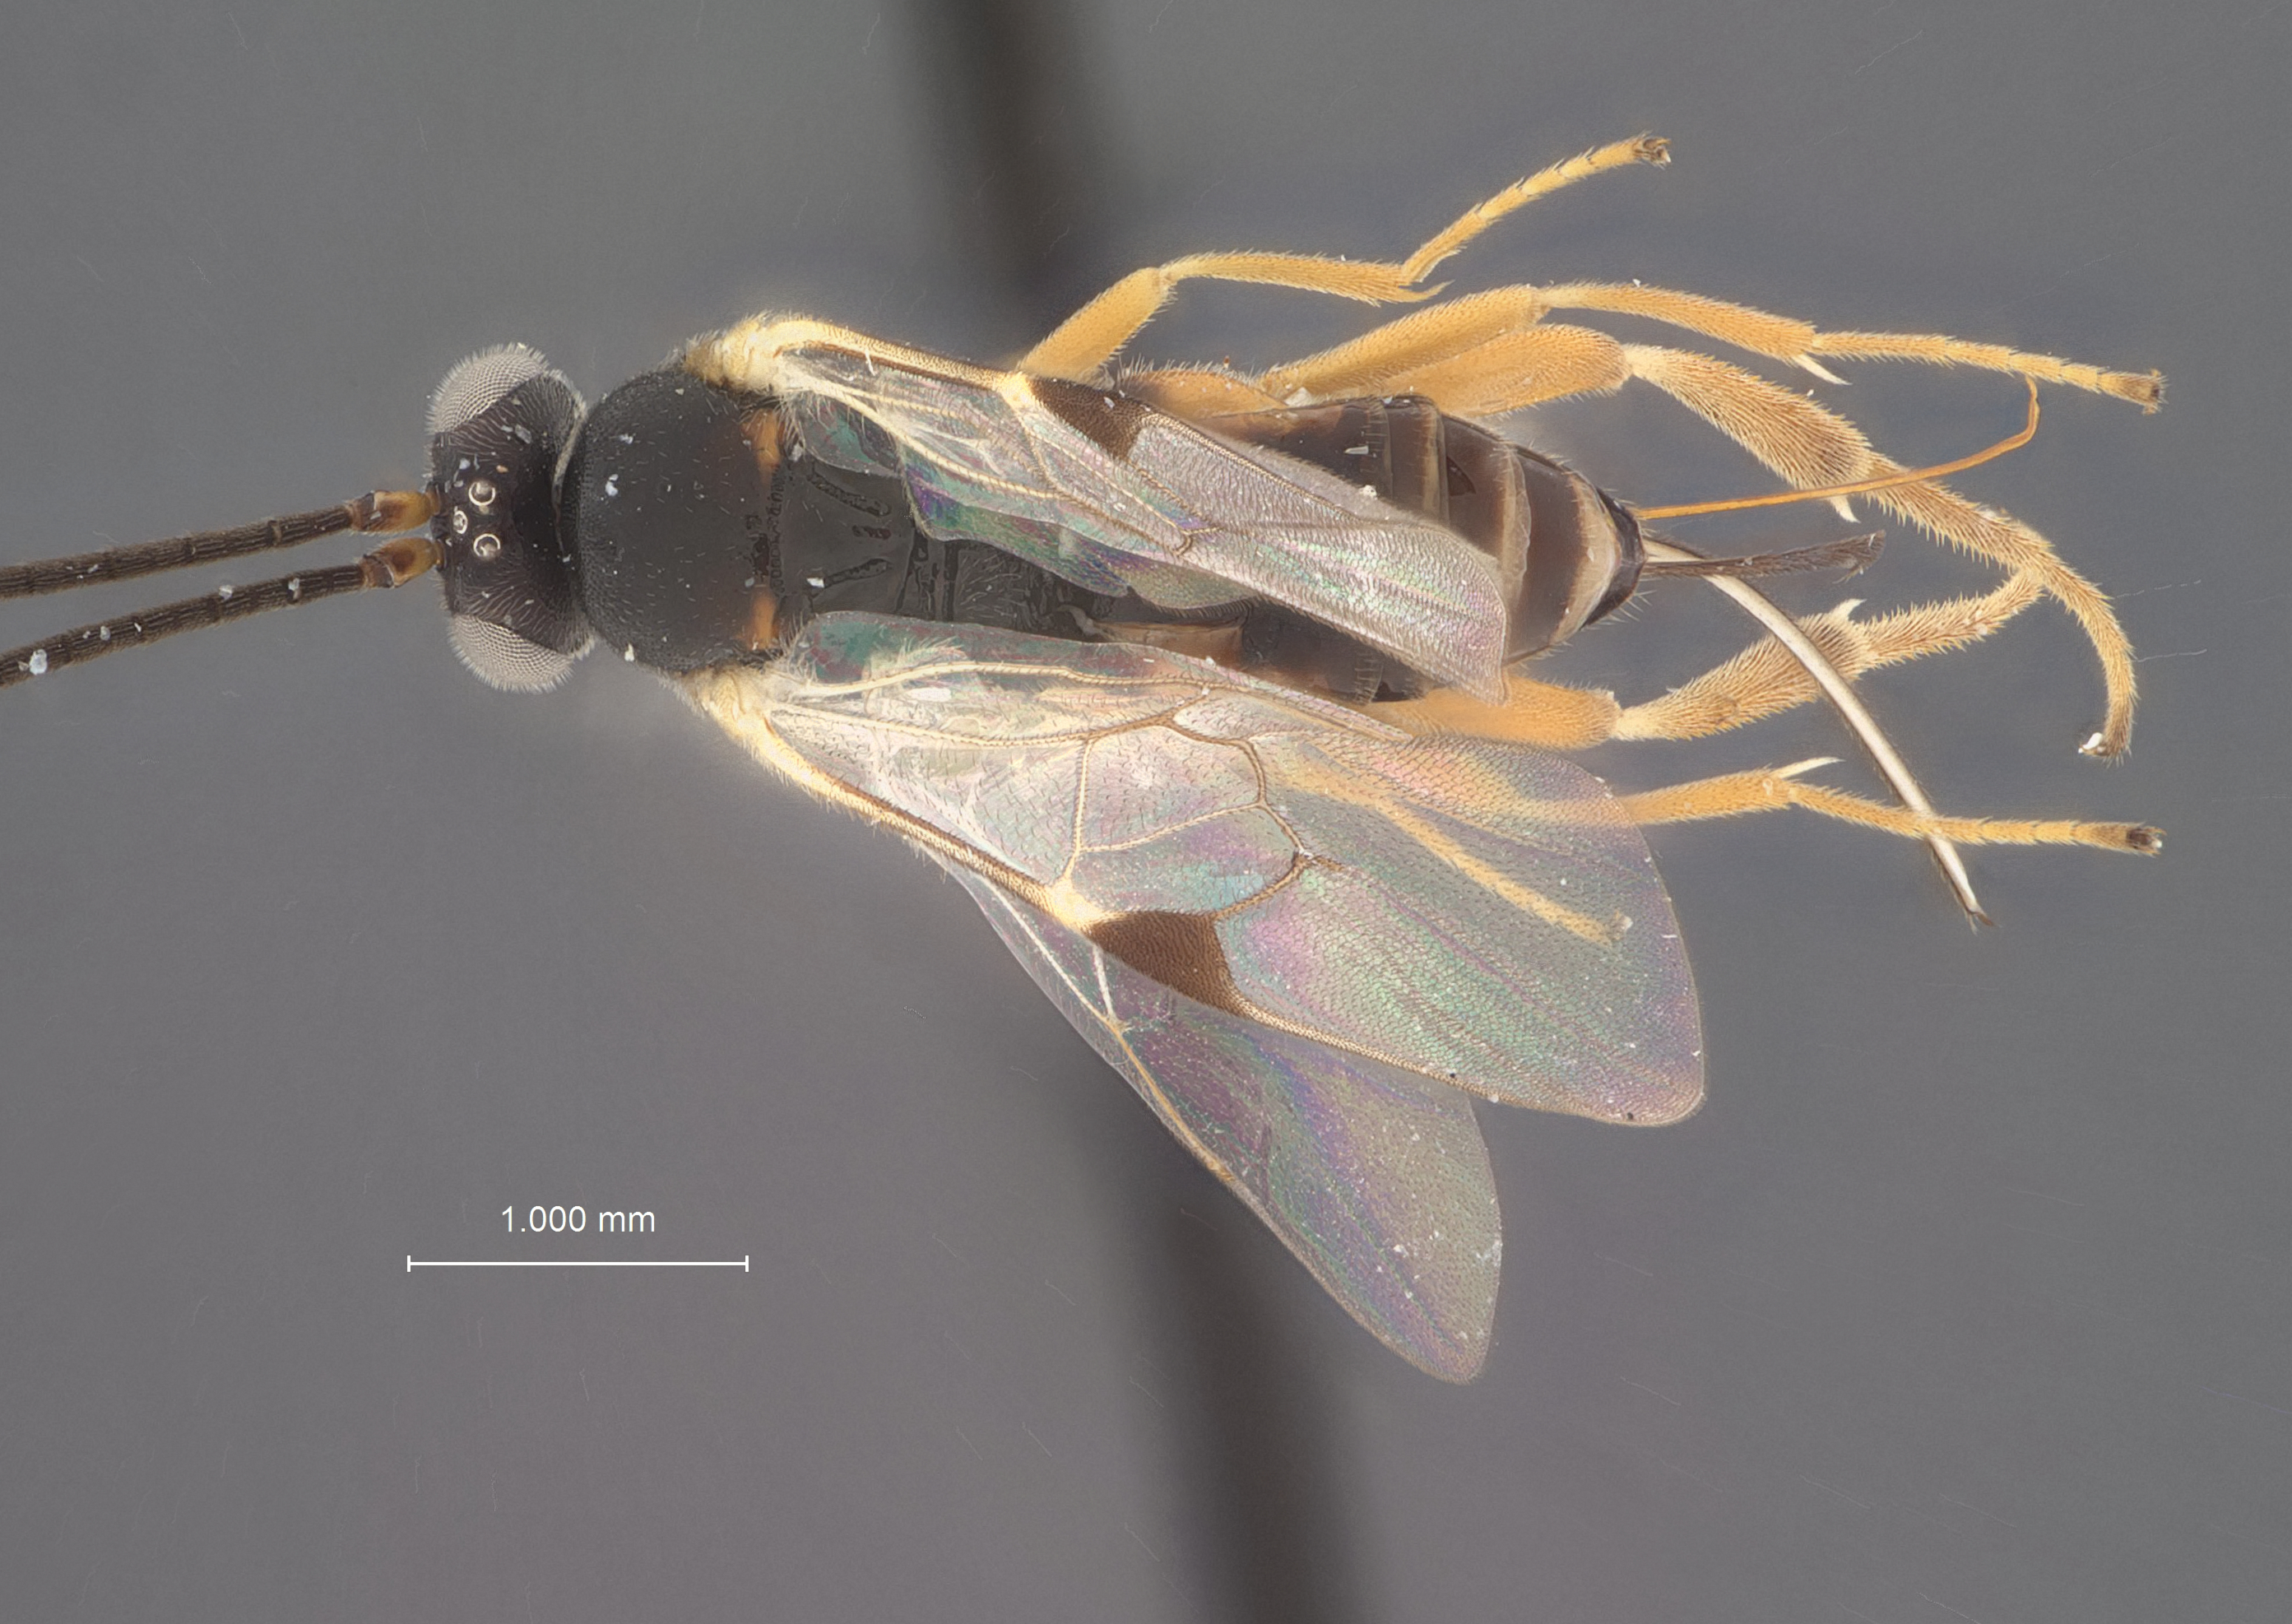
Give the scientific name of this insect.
Promicrogaster polyporicola
